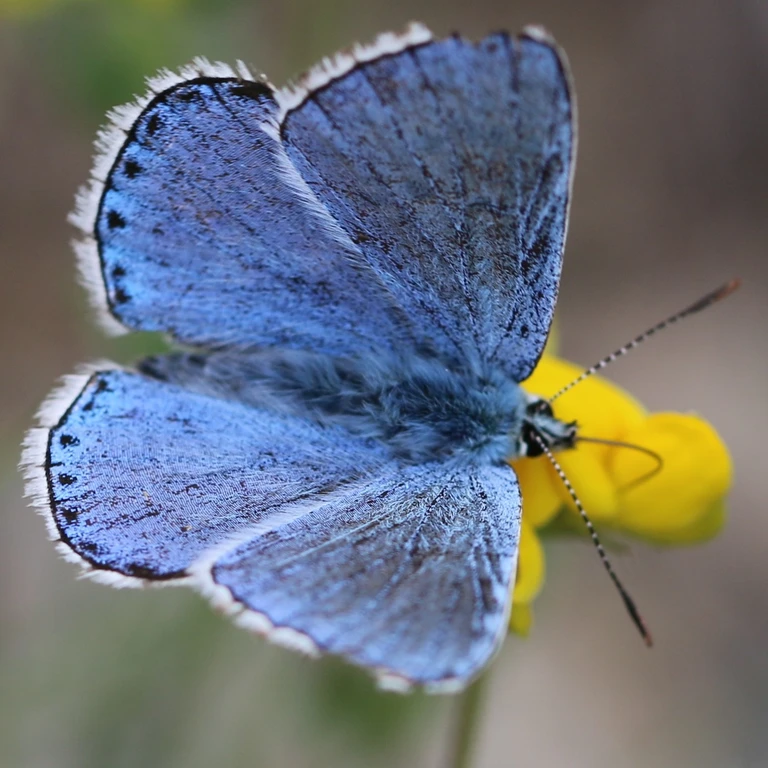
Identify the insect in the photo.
Lysandra bellargus
